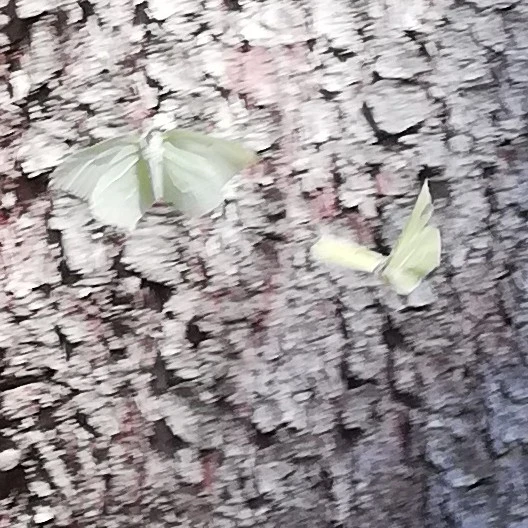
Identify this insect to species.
Gonepteryx rhamni
